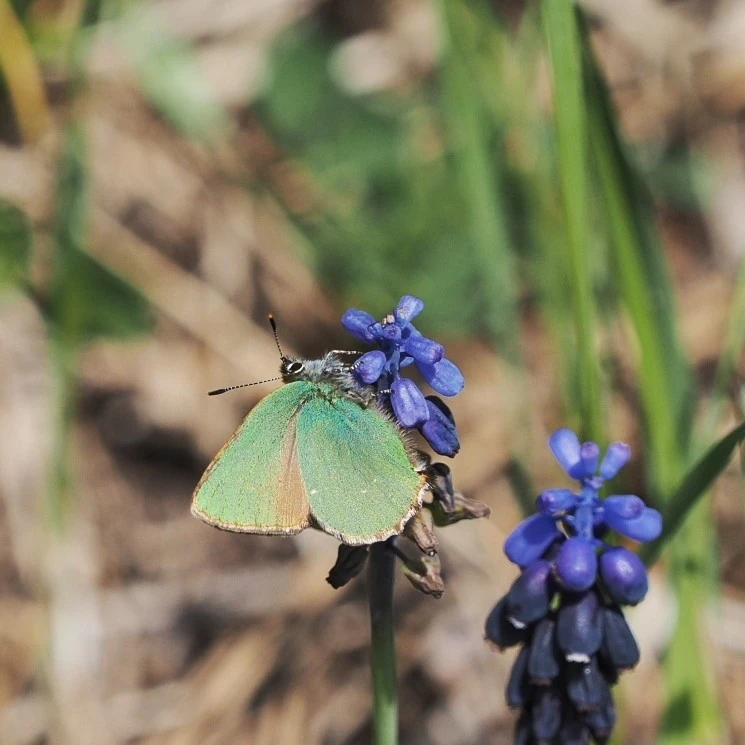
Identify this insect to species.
Callophrys rubi
